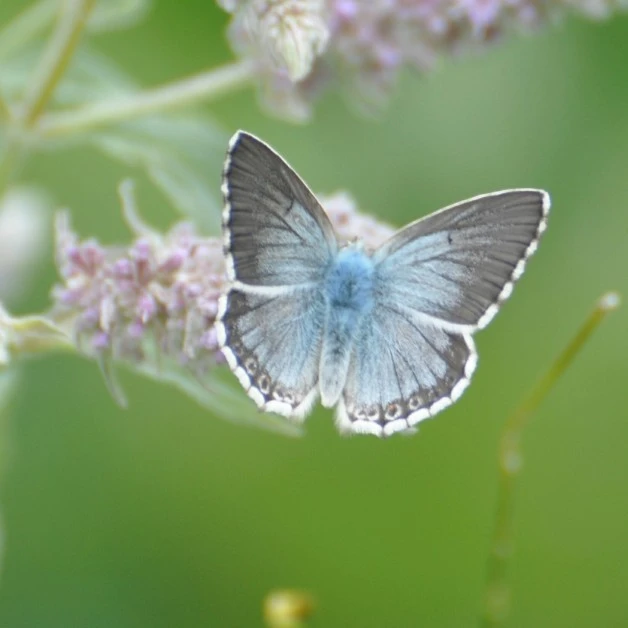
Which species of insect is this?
Lysandra coridon
